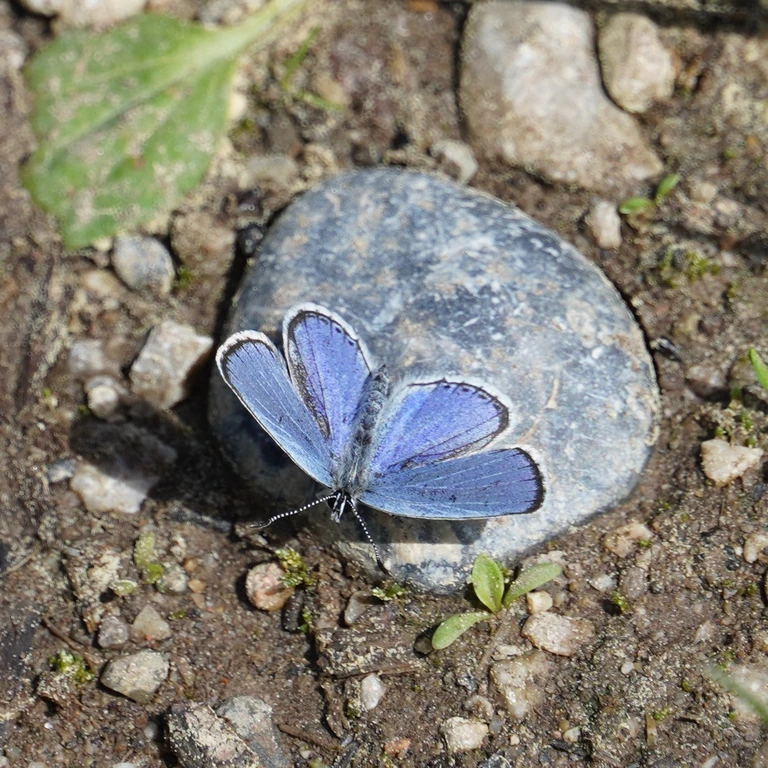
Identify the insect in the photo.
Cupido argiades (also Elkalyce argiades)
